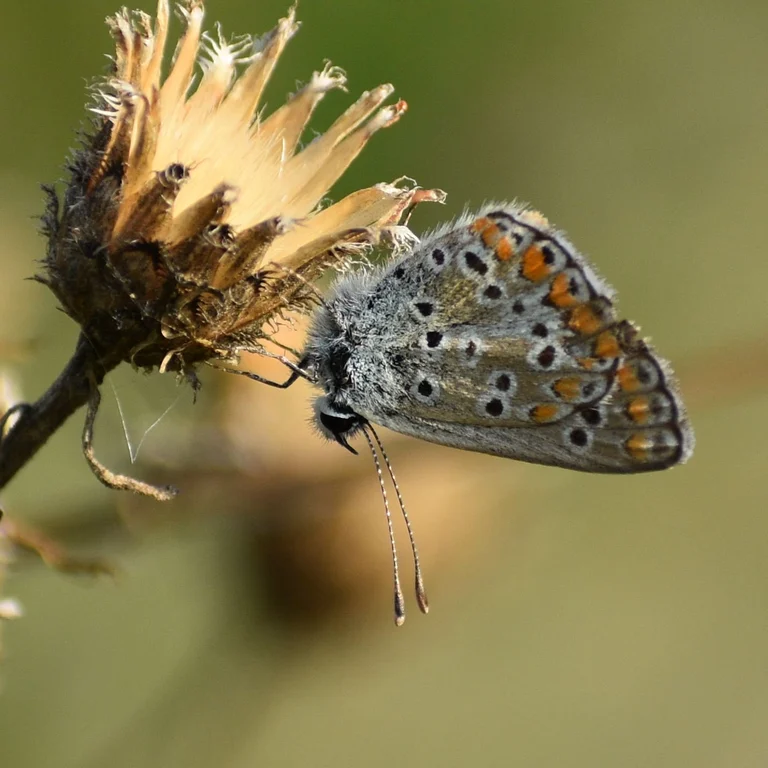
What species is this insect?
Aricia agestis/artaxerxes
